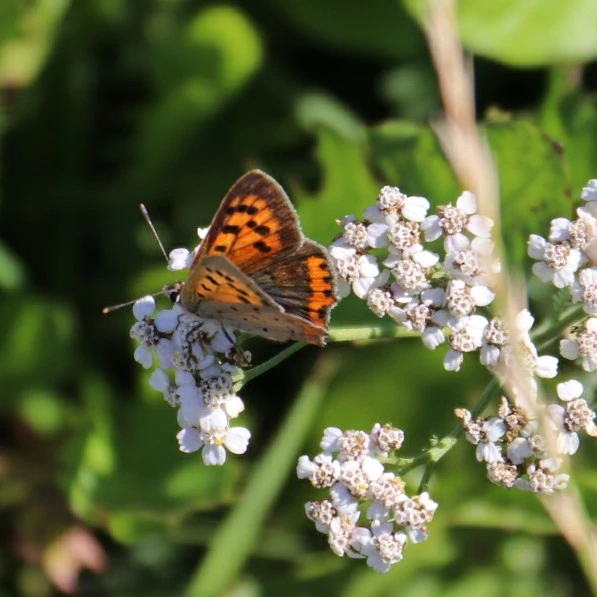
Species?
Lycaena phlaeas
